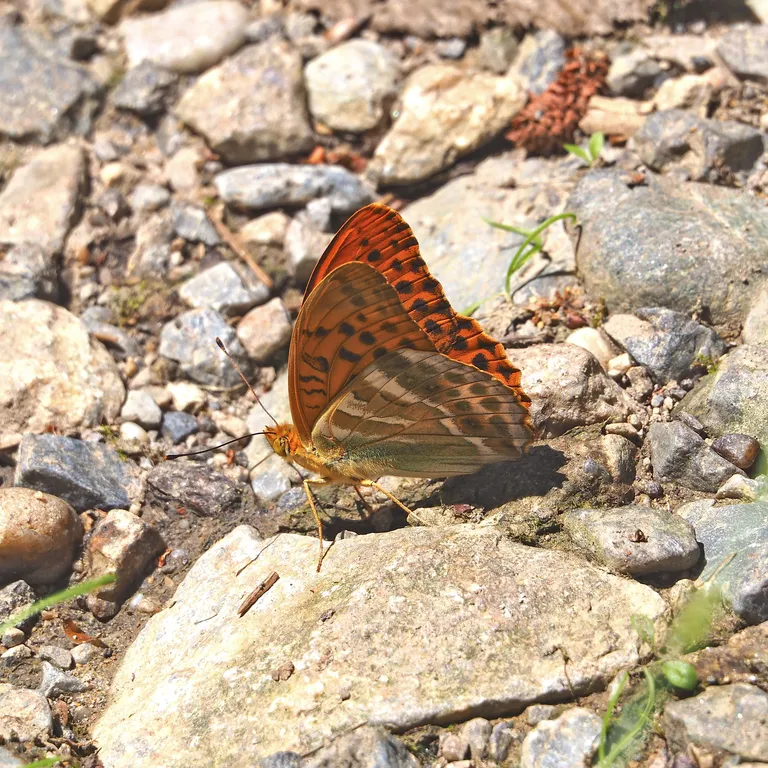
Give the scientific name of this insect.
Argynnis paphia
